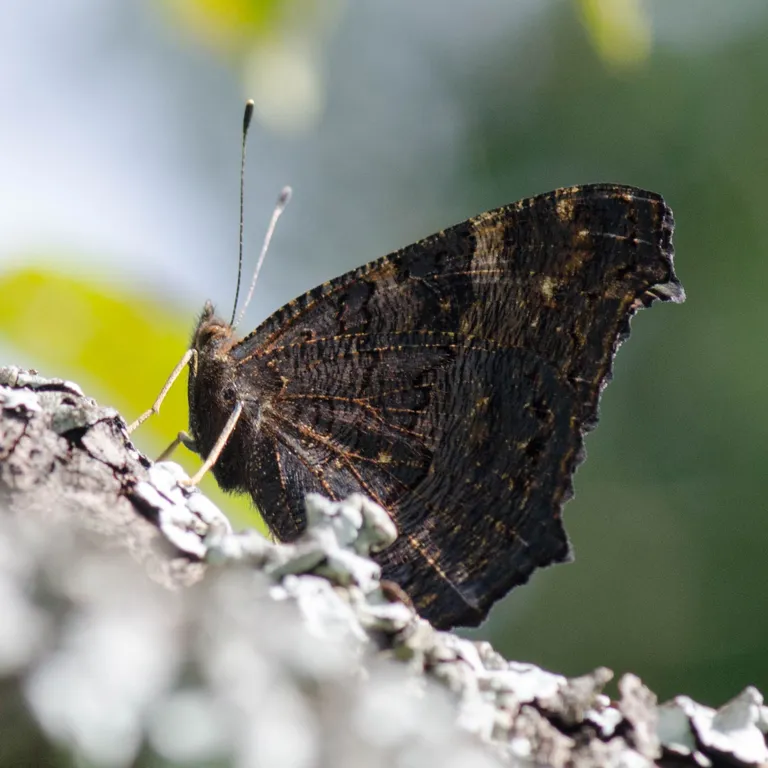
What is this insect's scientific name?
Aglais io
